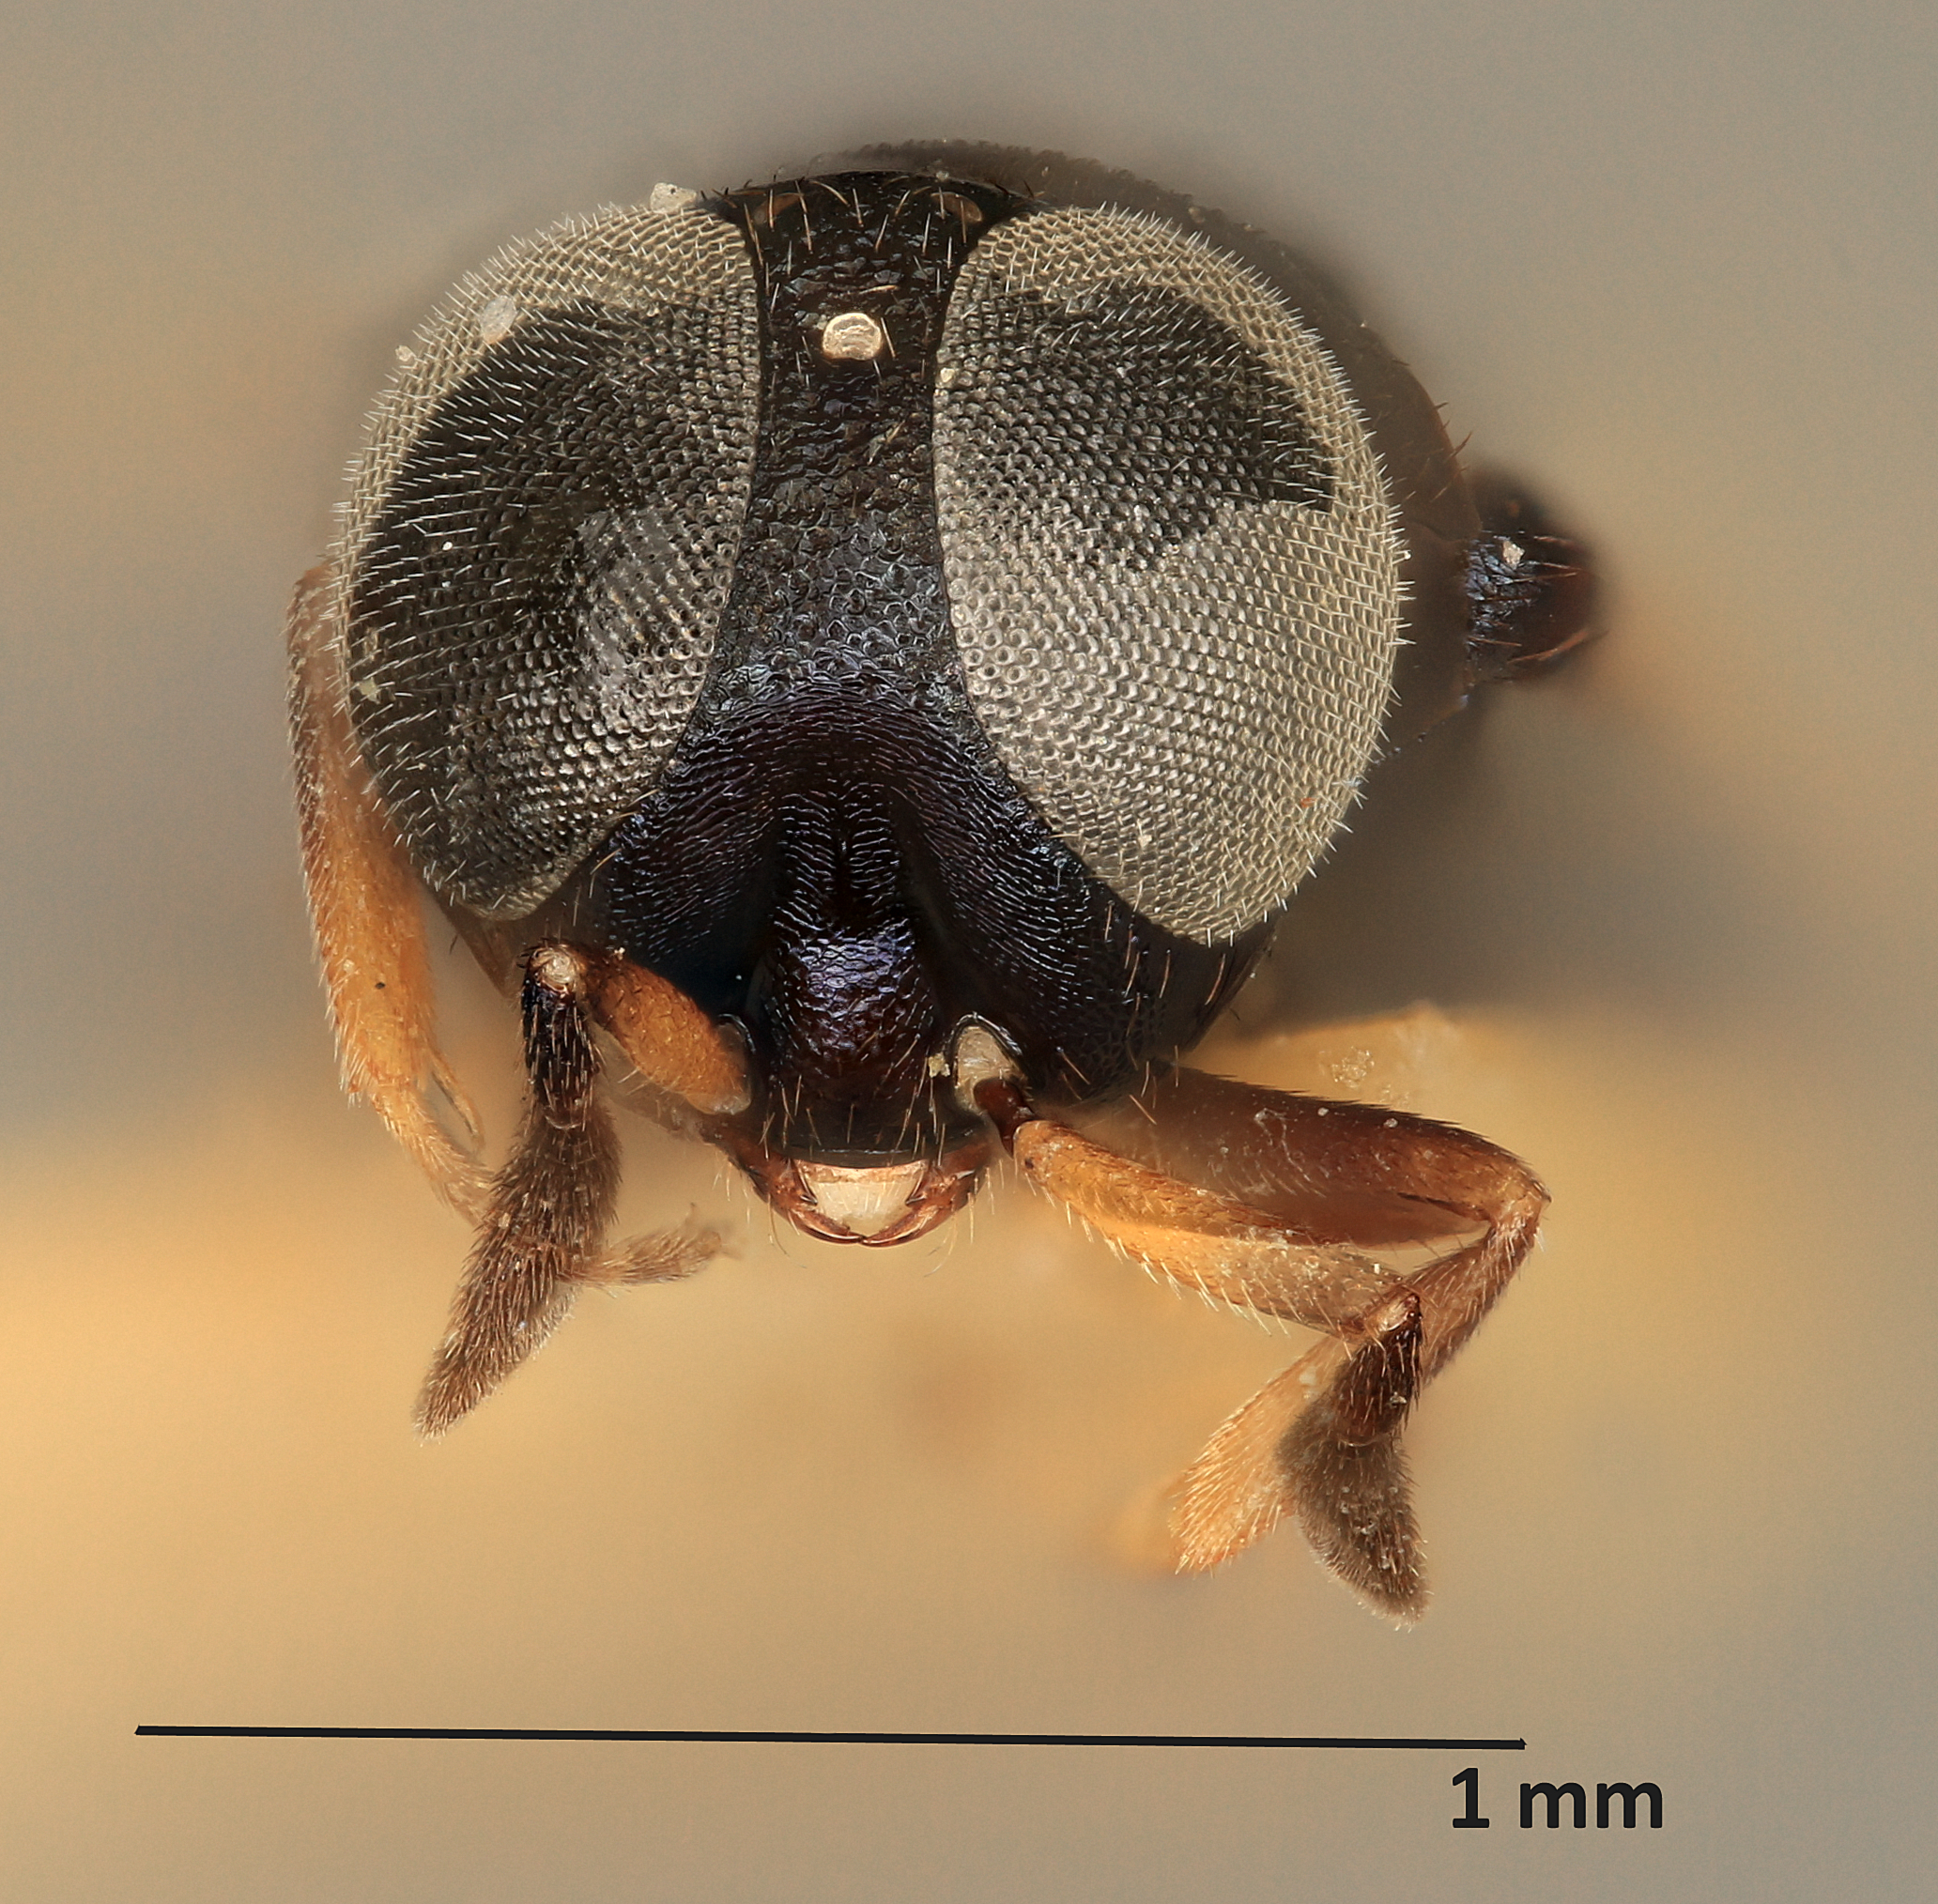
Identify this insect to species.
Blepyrus saccharicola
